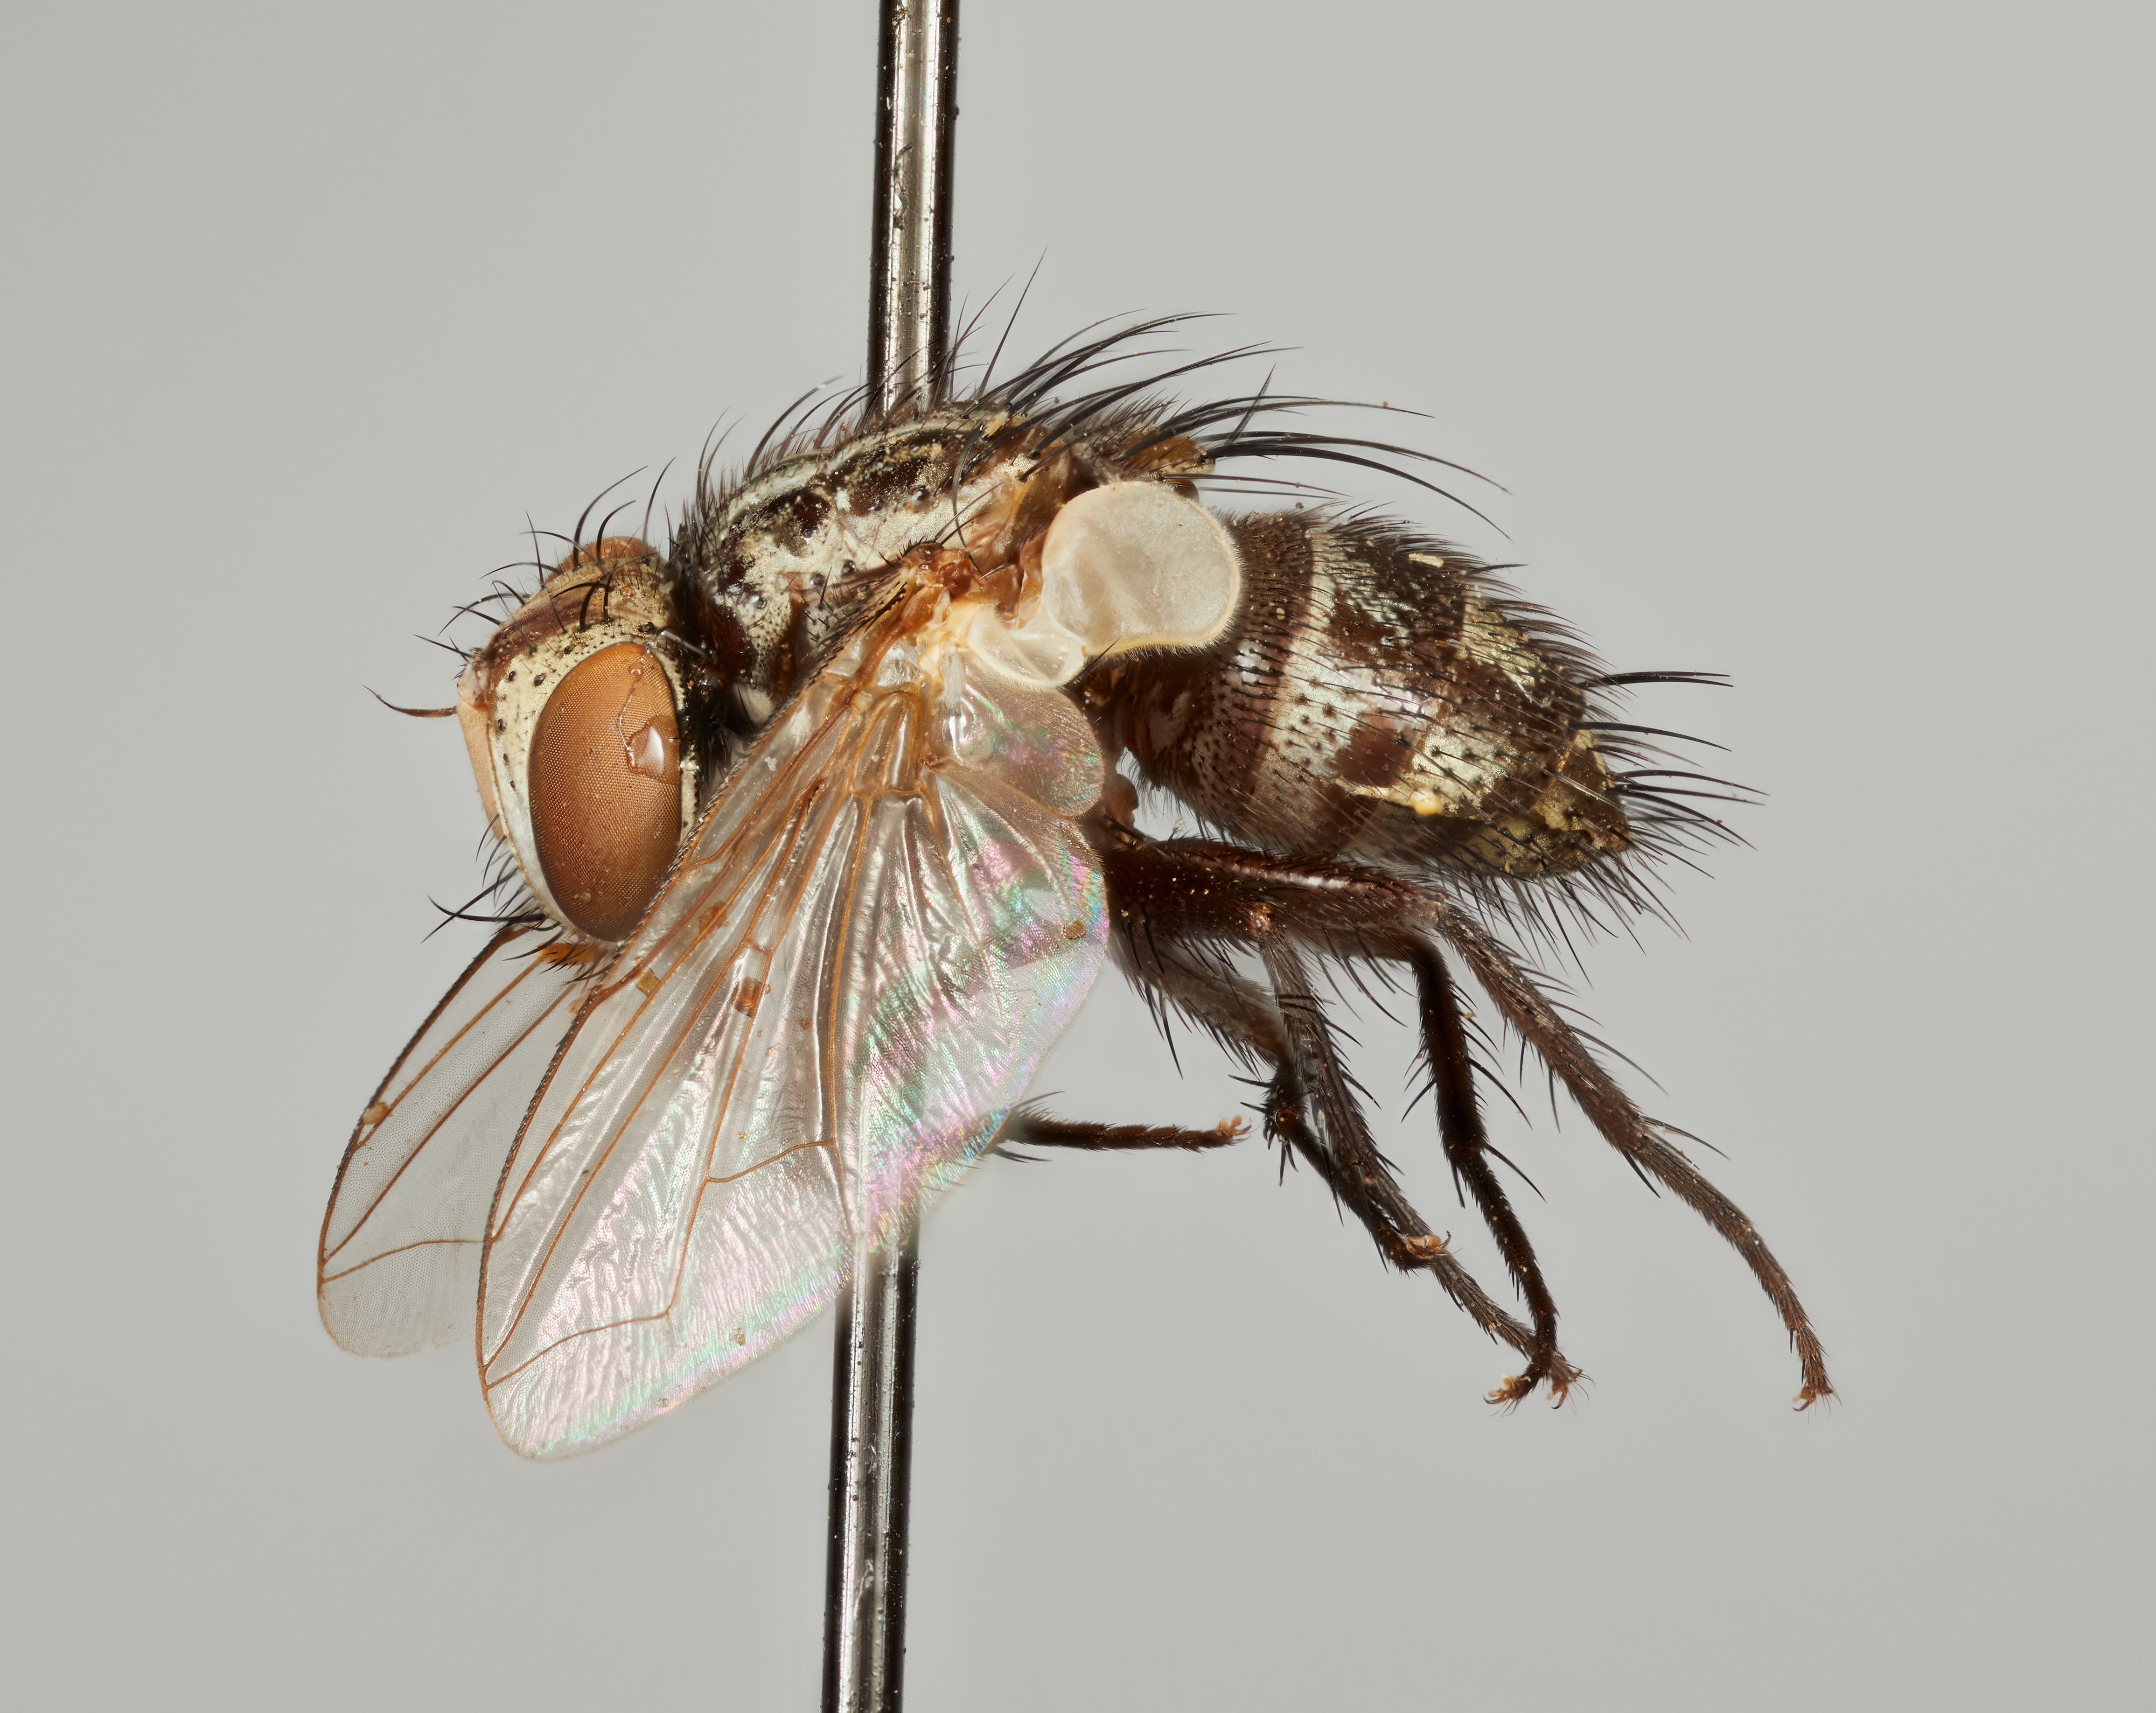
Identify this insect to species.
Zygofrontina capitis
